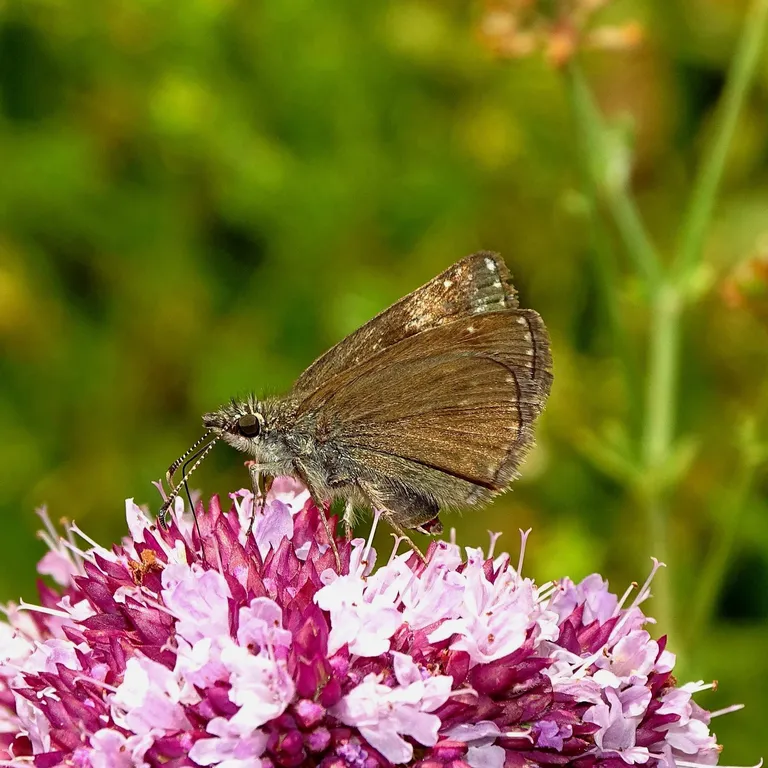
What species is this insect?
Erynnis tages
